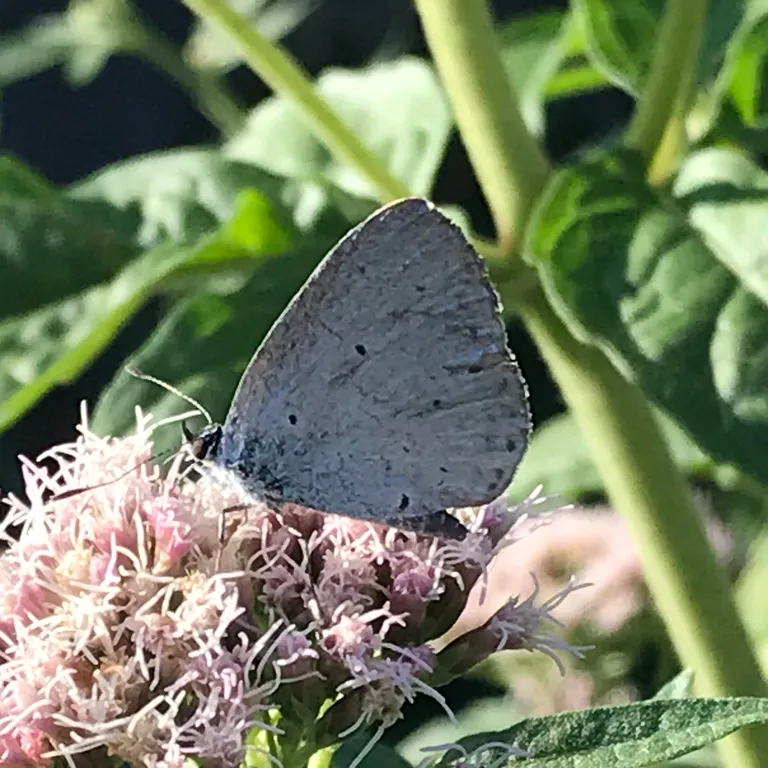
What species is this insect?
Celastrina argiolus
